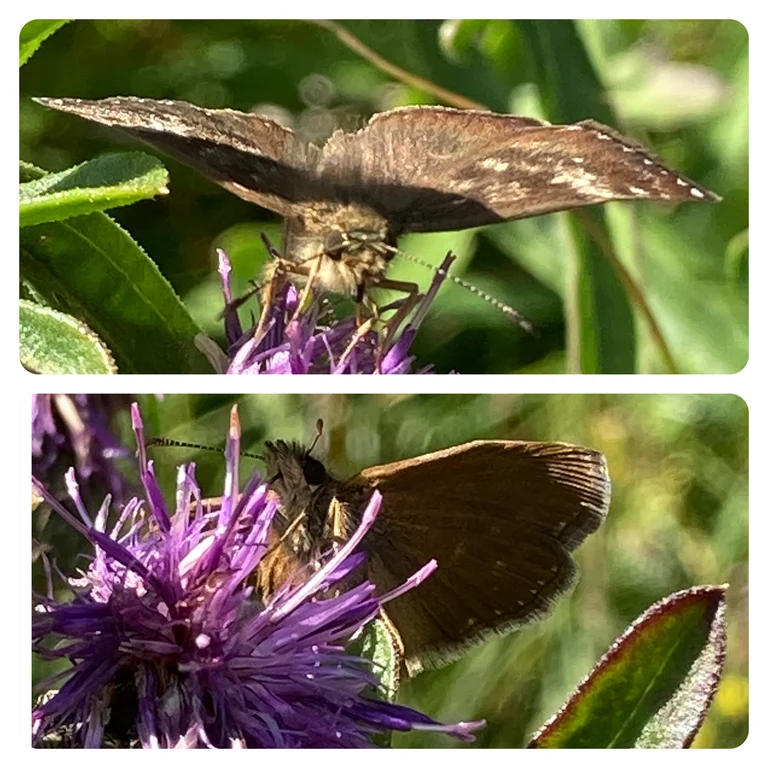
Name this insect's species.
Erynnis tages
